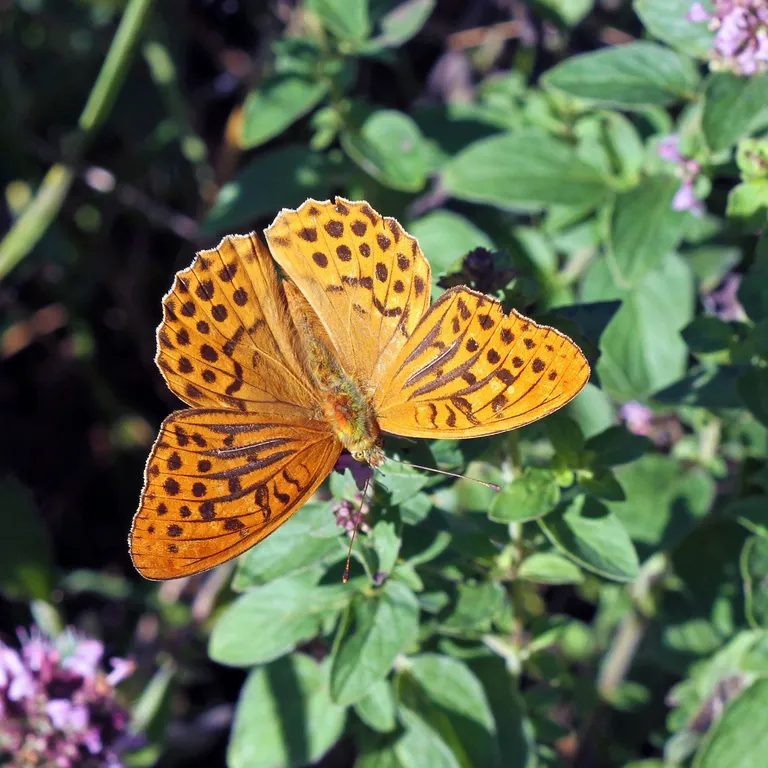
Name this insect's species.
Argynnis paphia
